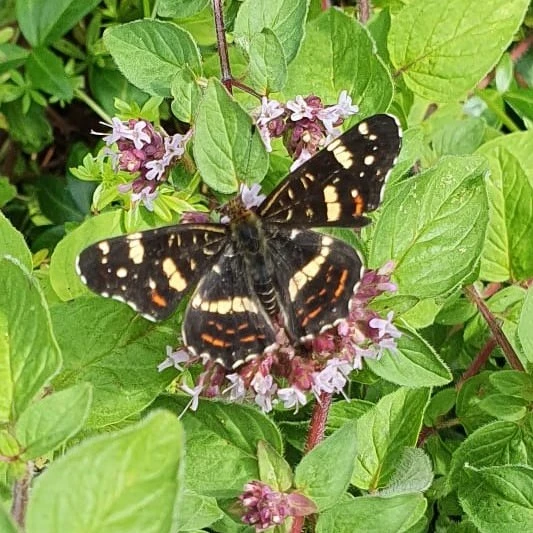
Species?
Araschnia levana
